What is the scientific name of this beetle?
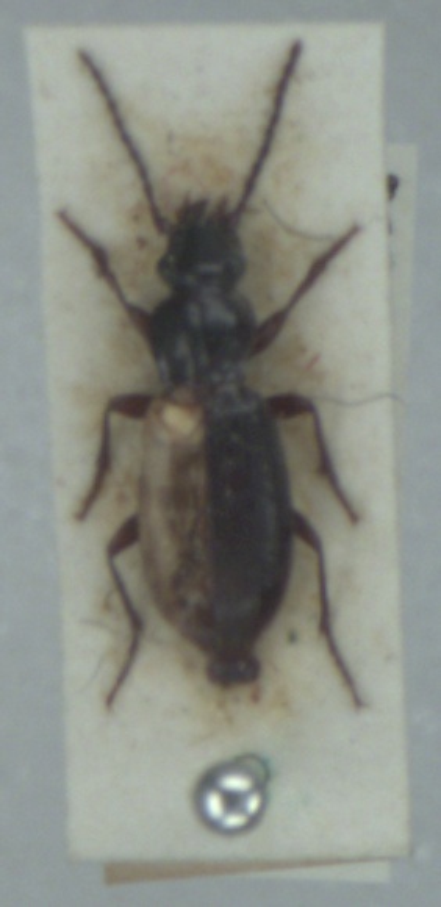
Patrobus assimilis
